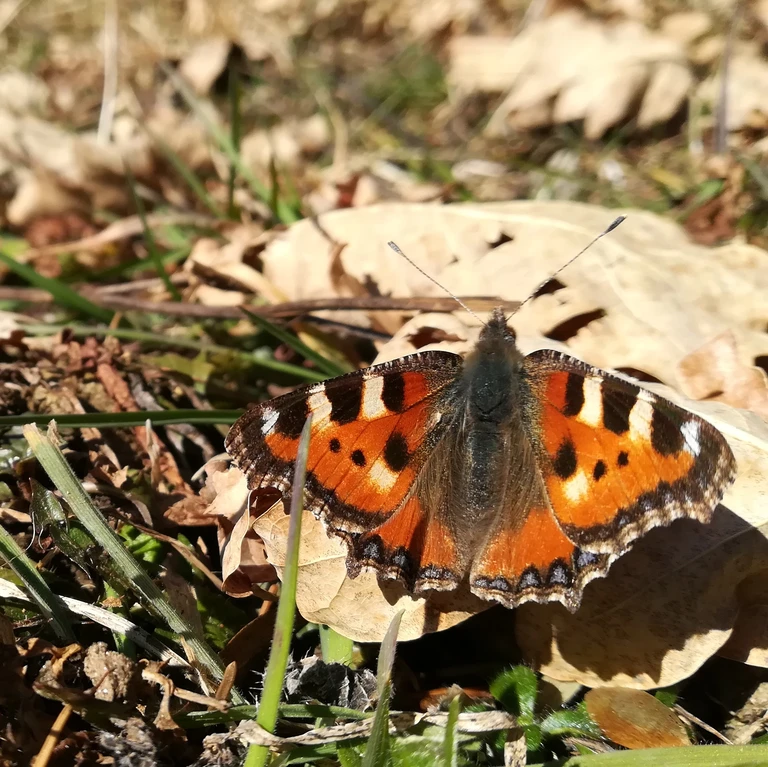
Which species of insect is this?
Aglais urticae
